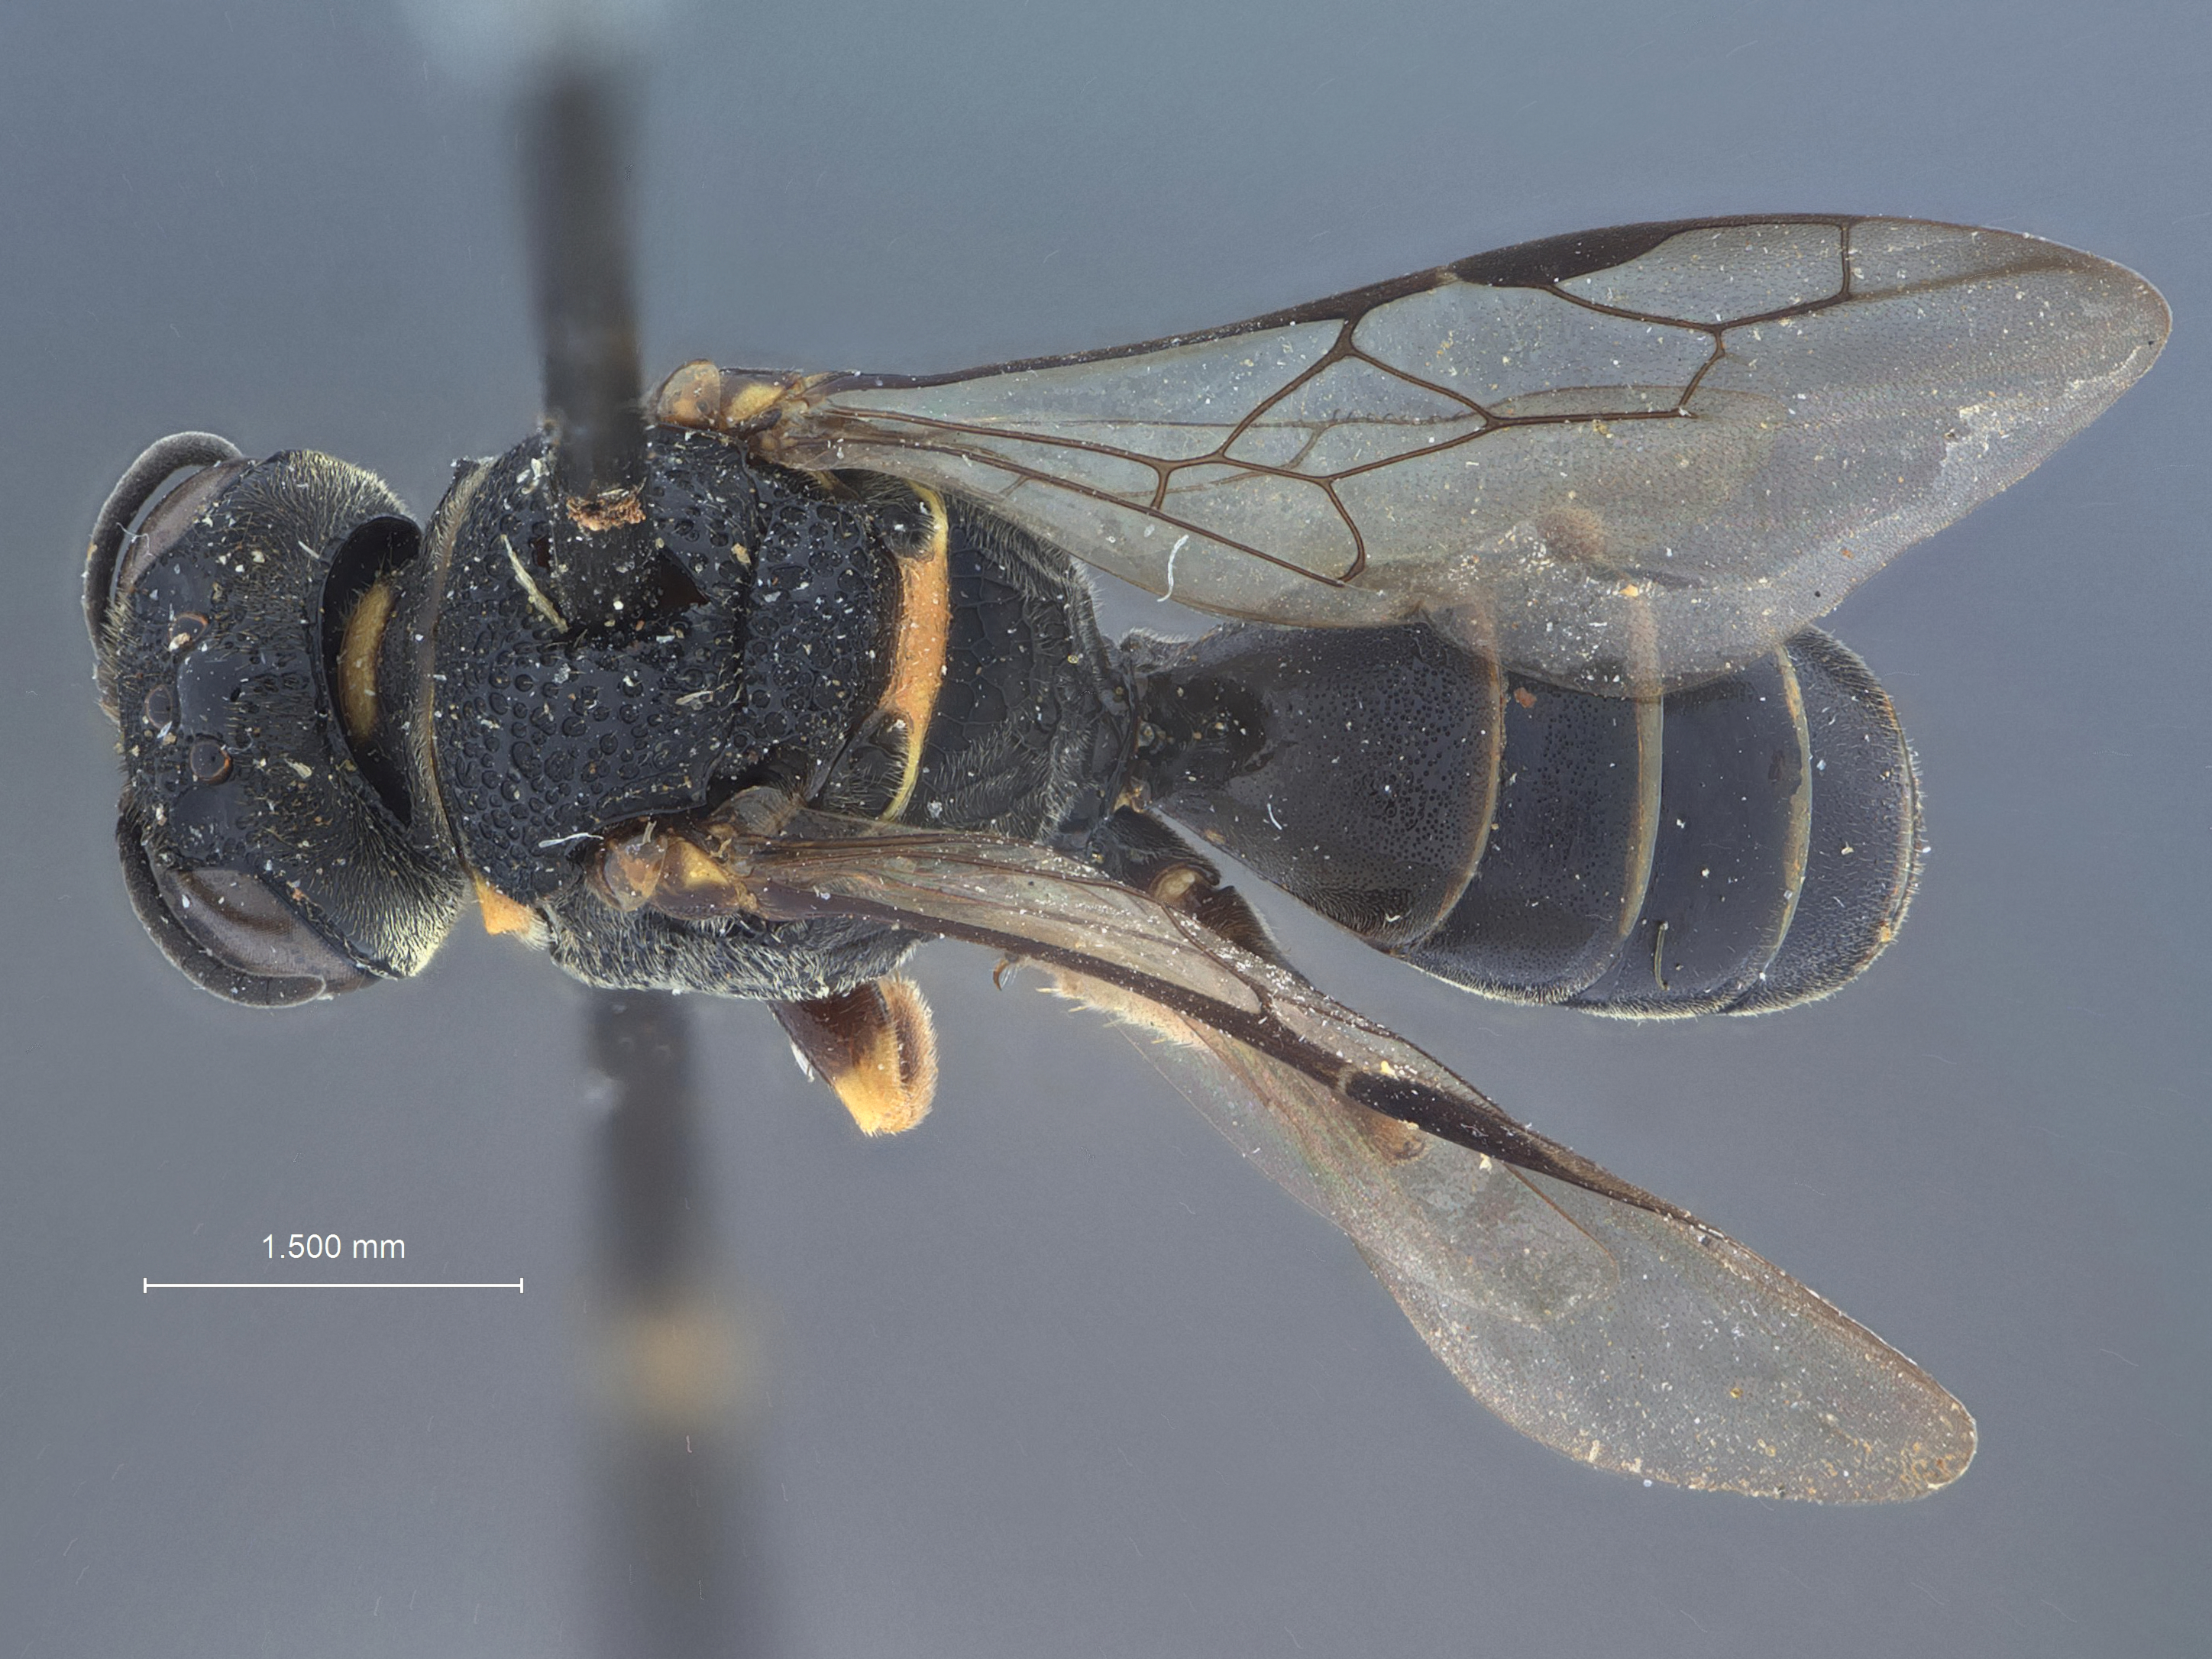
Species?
Encopognathus esoterus
